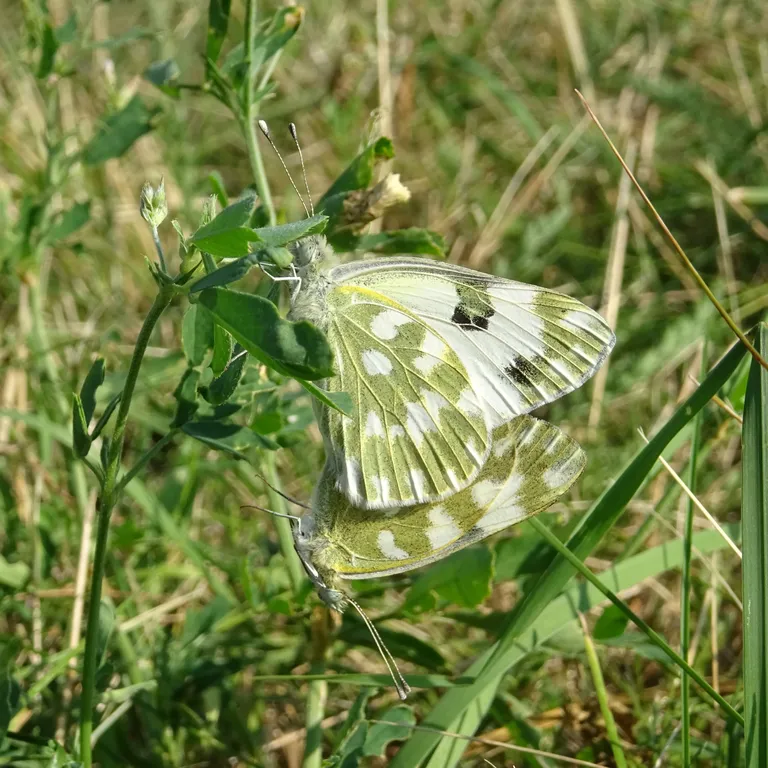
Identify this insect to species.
Pontia edusa
